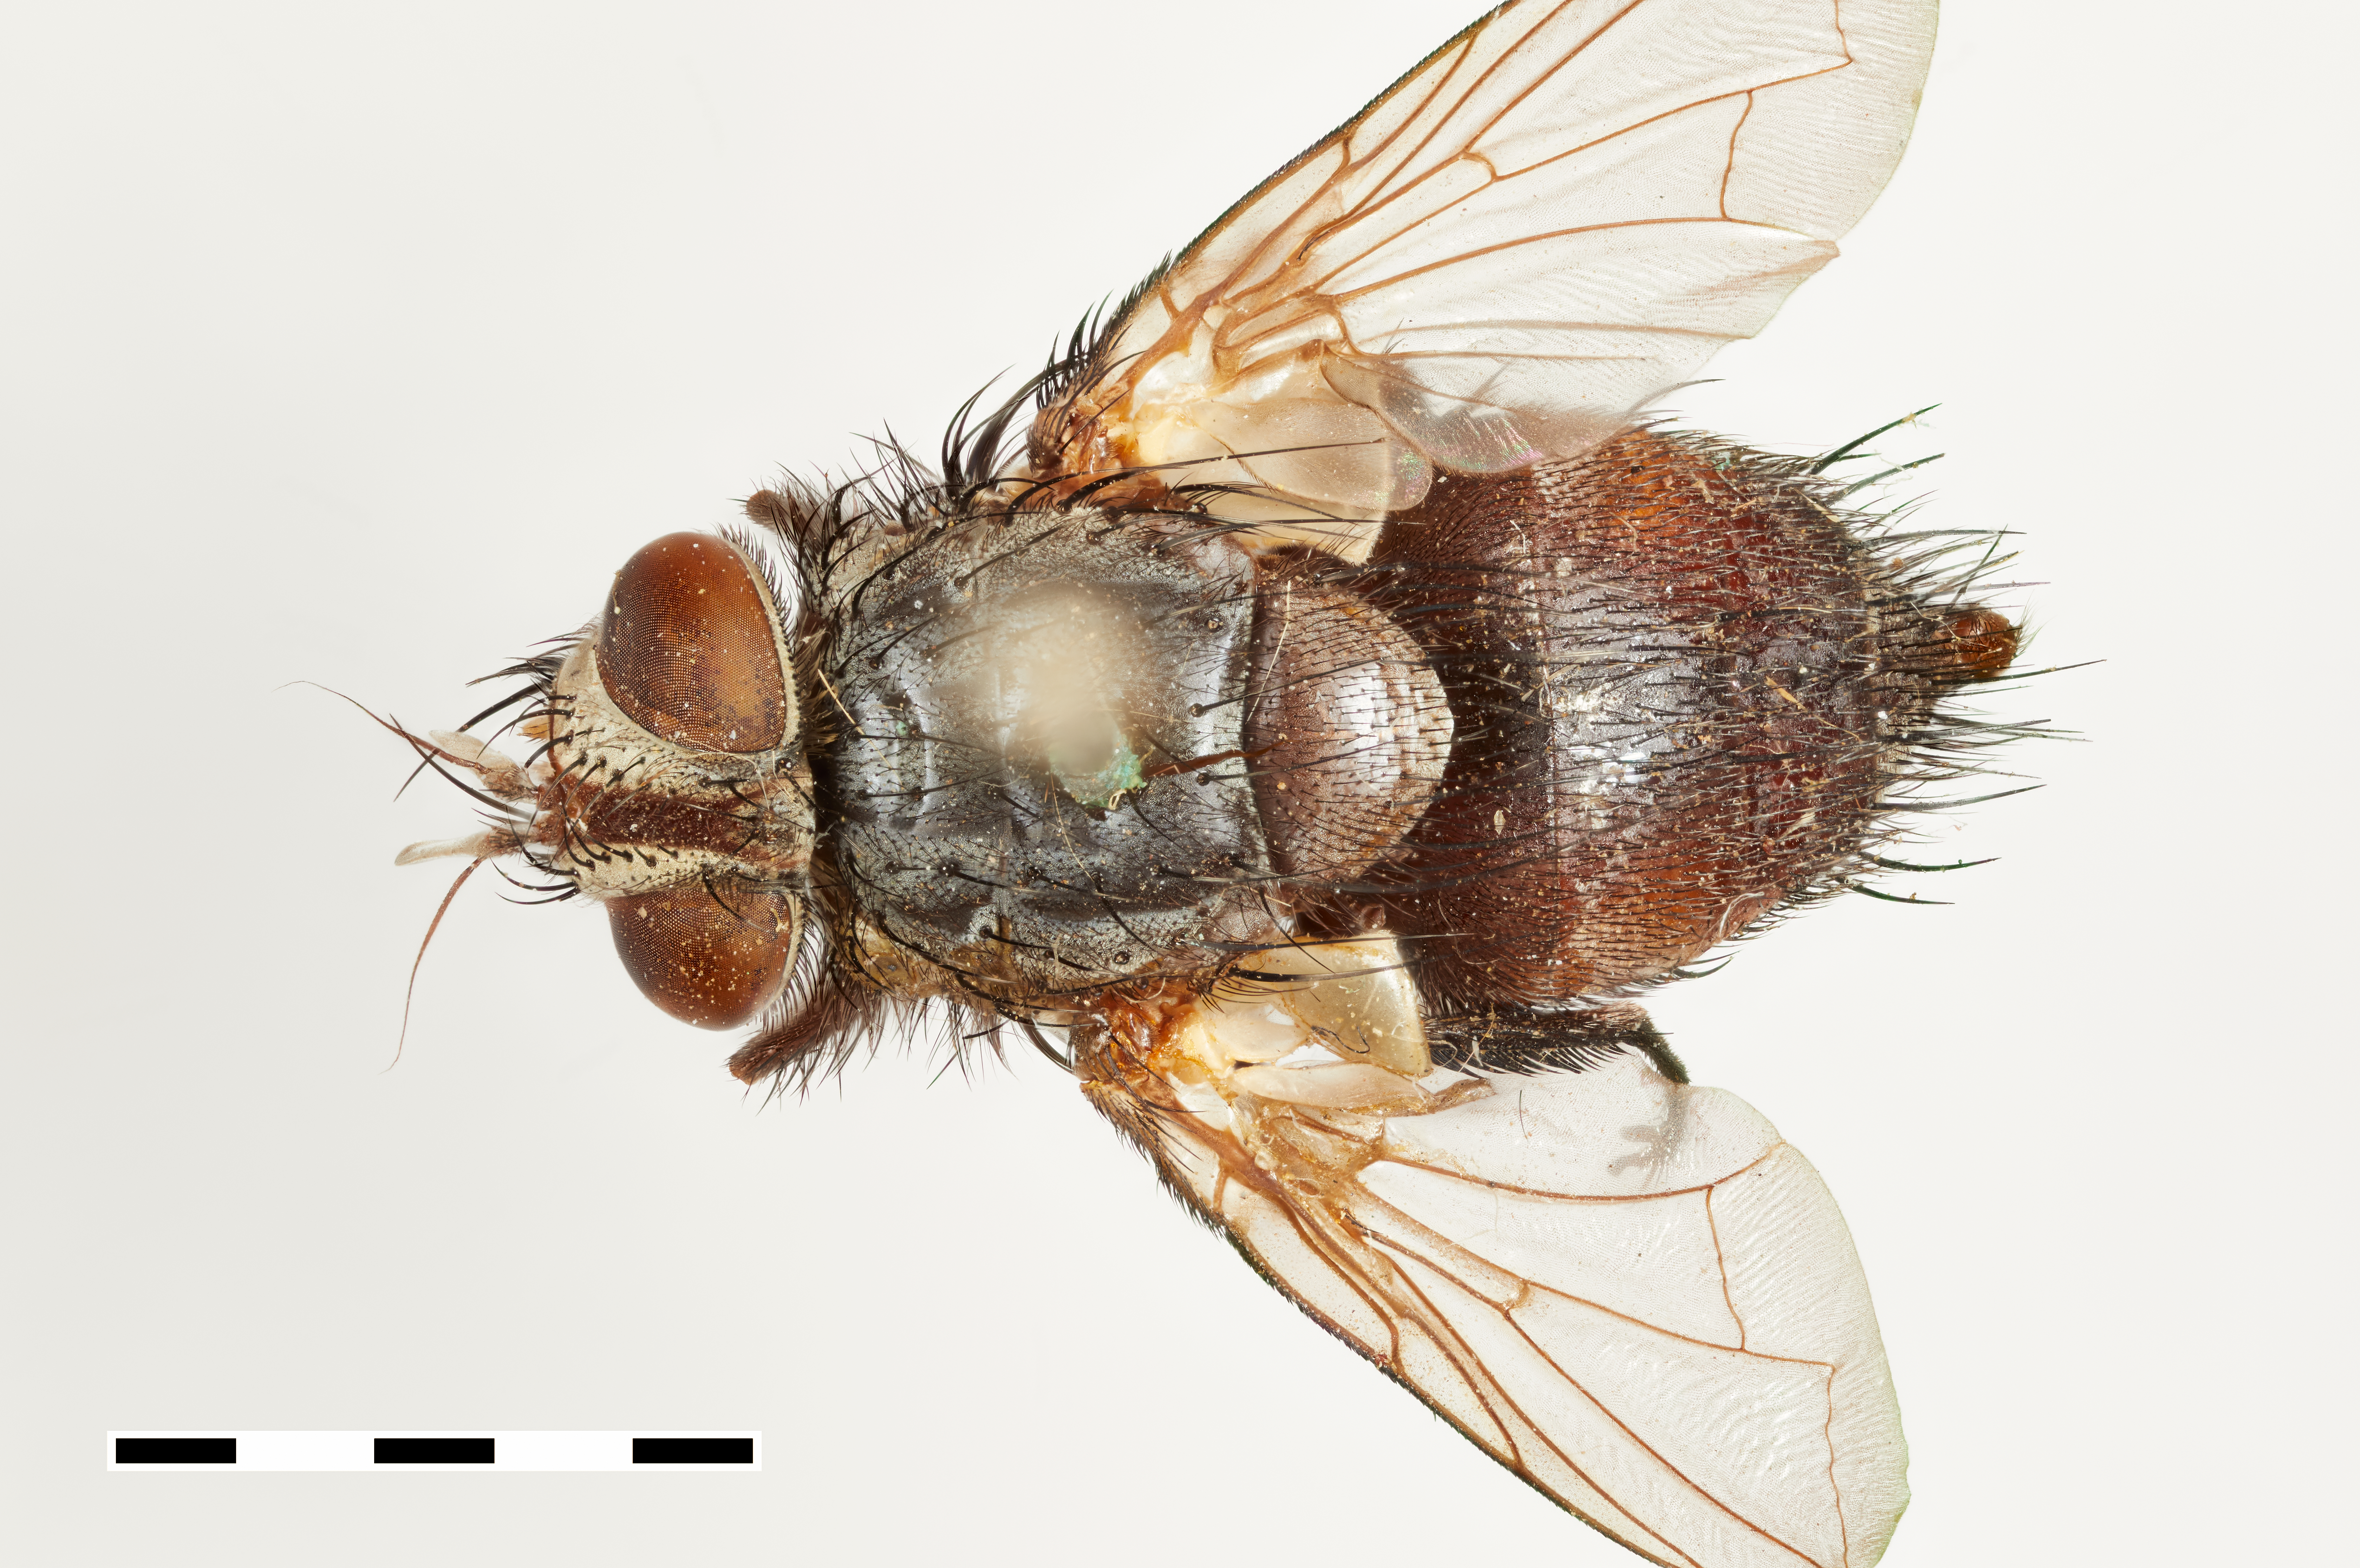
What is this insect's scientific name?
Achaetoneura piperi
